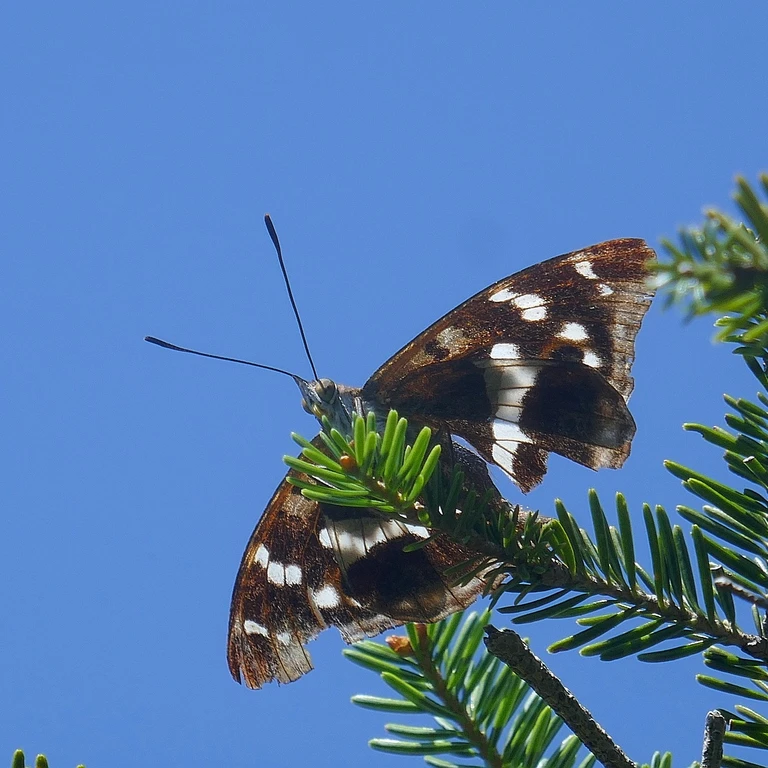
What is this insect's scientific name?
Apatura iris
